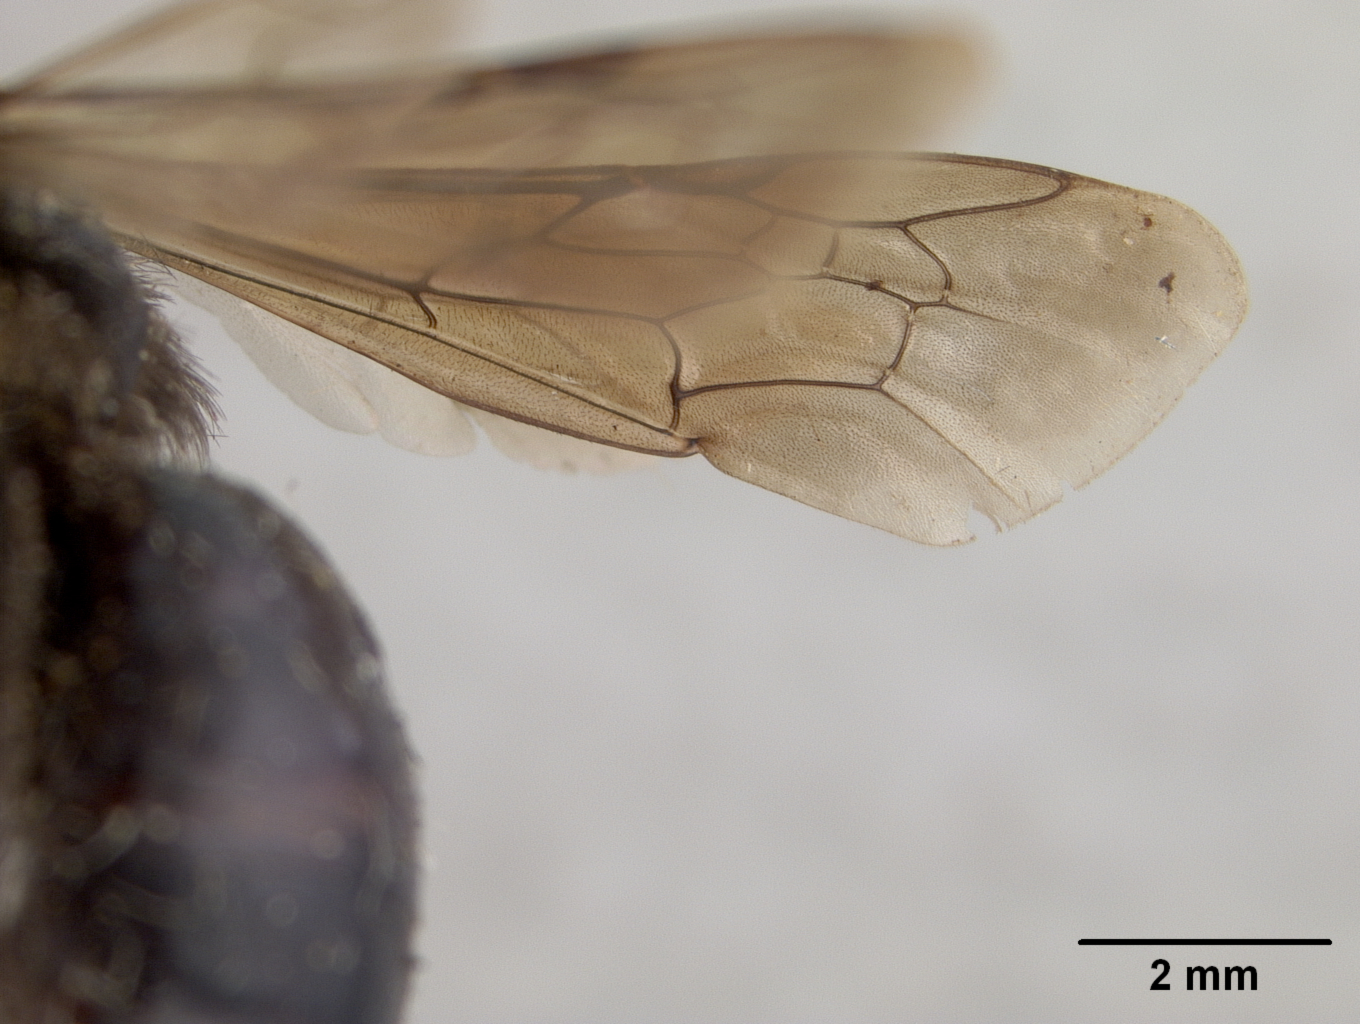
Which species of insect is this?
Andrena hallii
